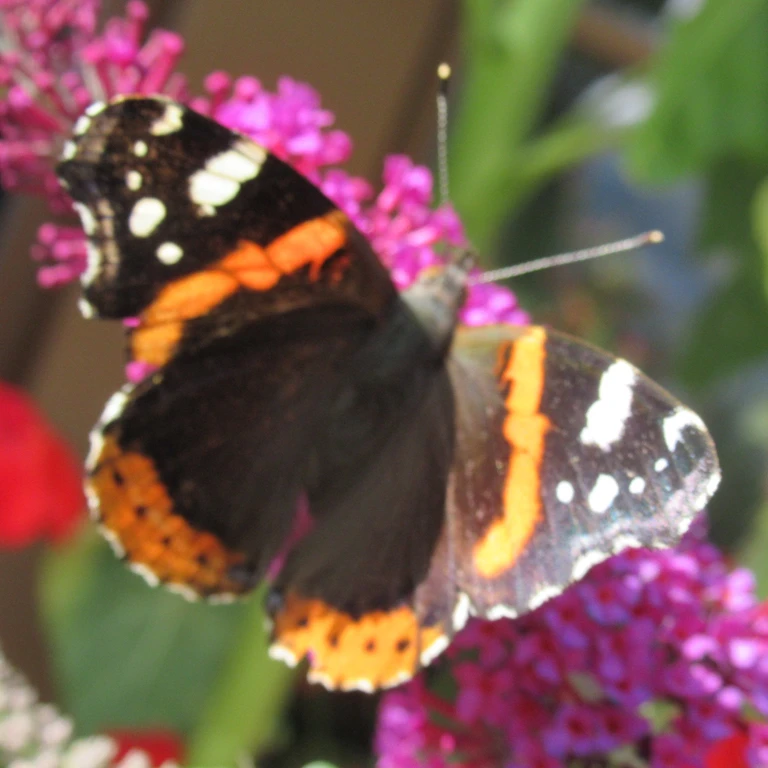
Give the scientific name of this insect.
Vanessa atalanta
